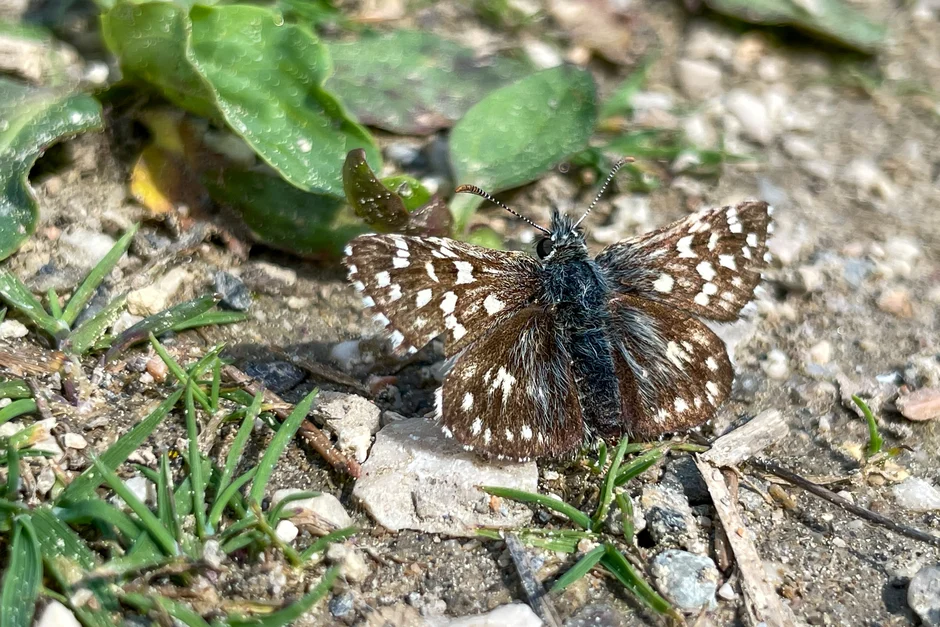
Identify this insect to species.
Pyrgus malvae
